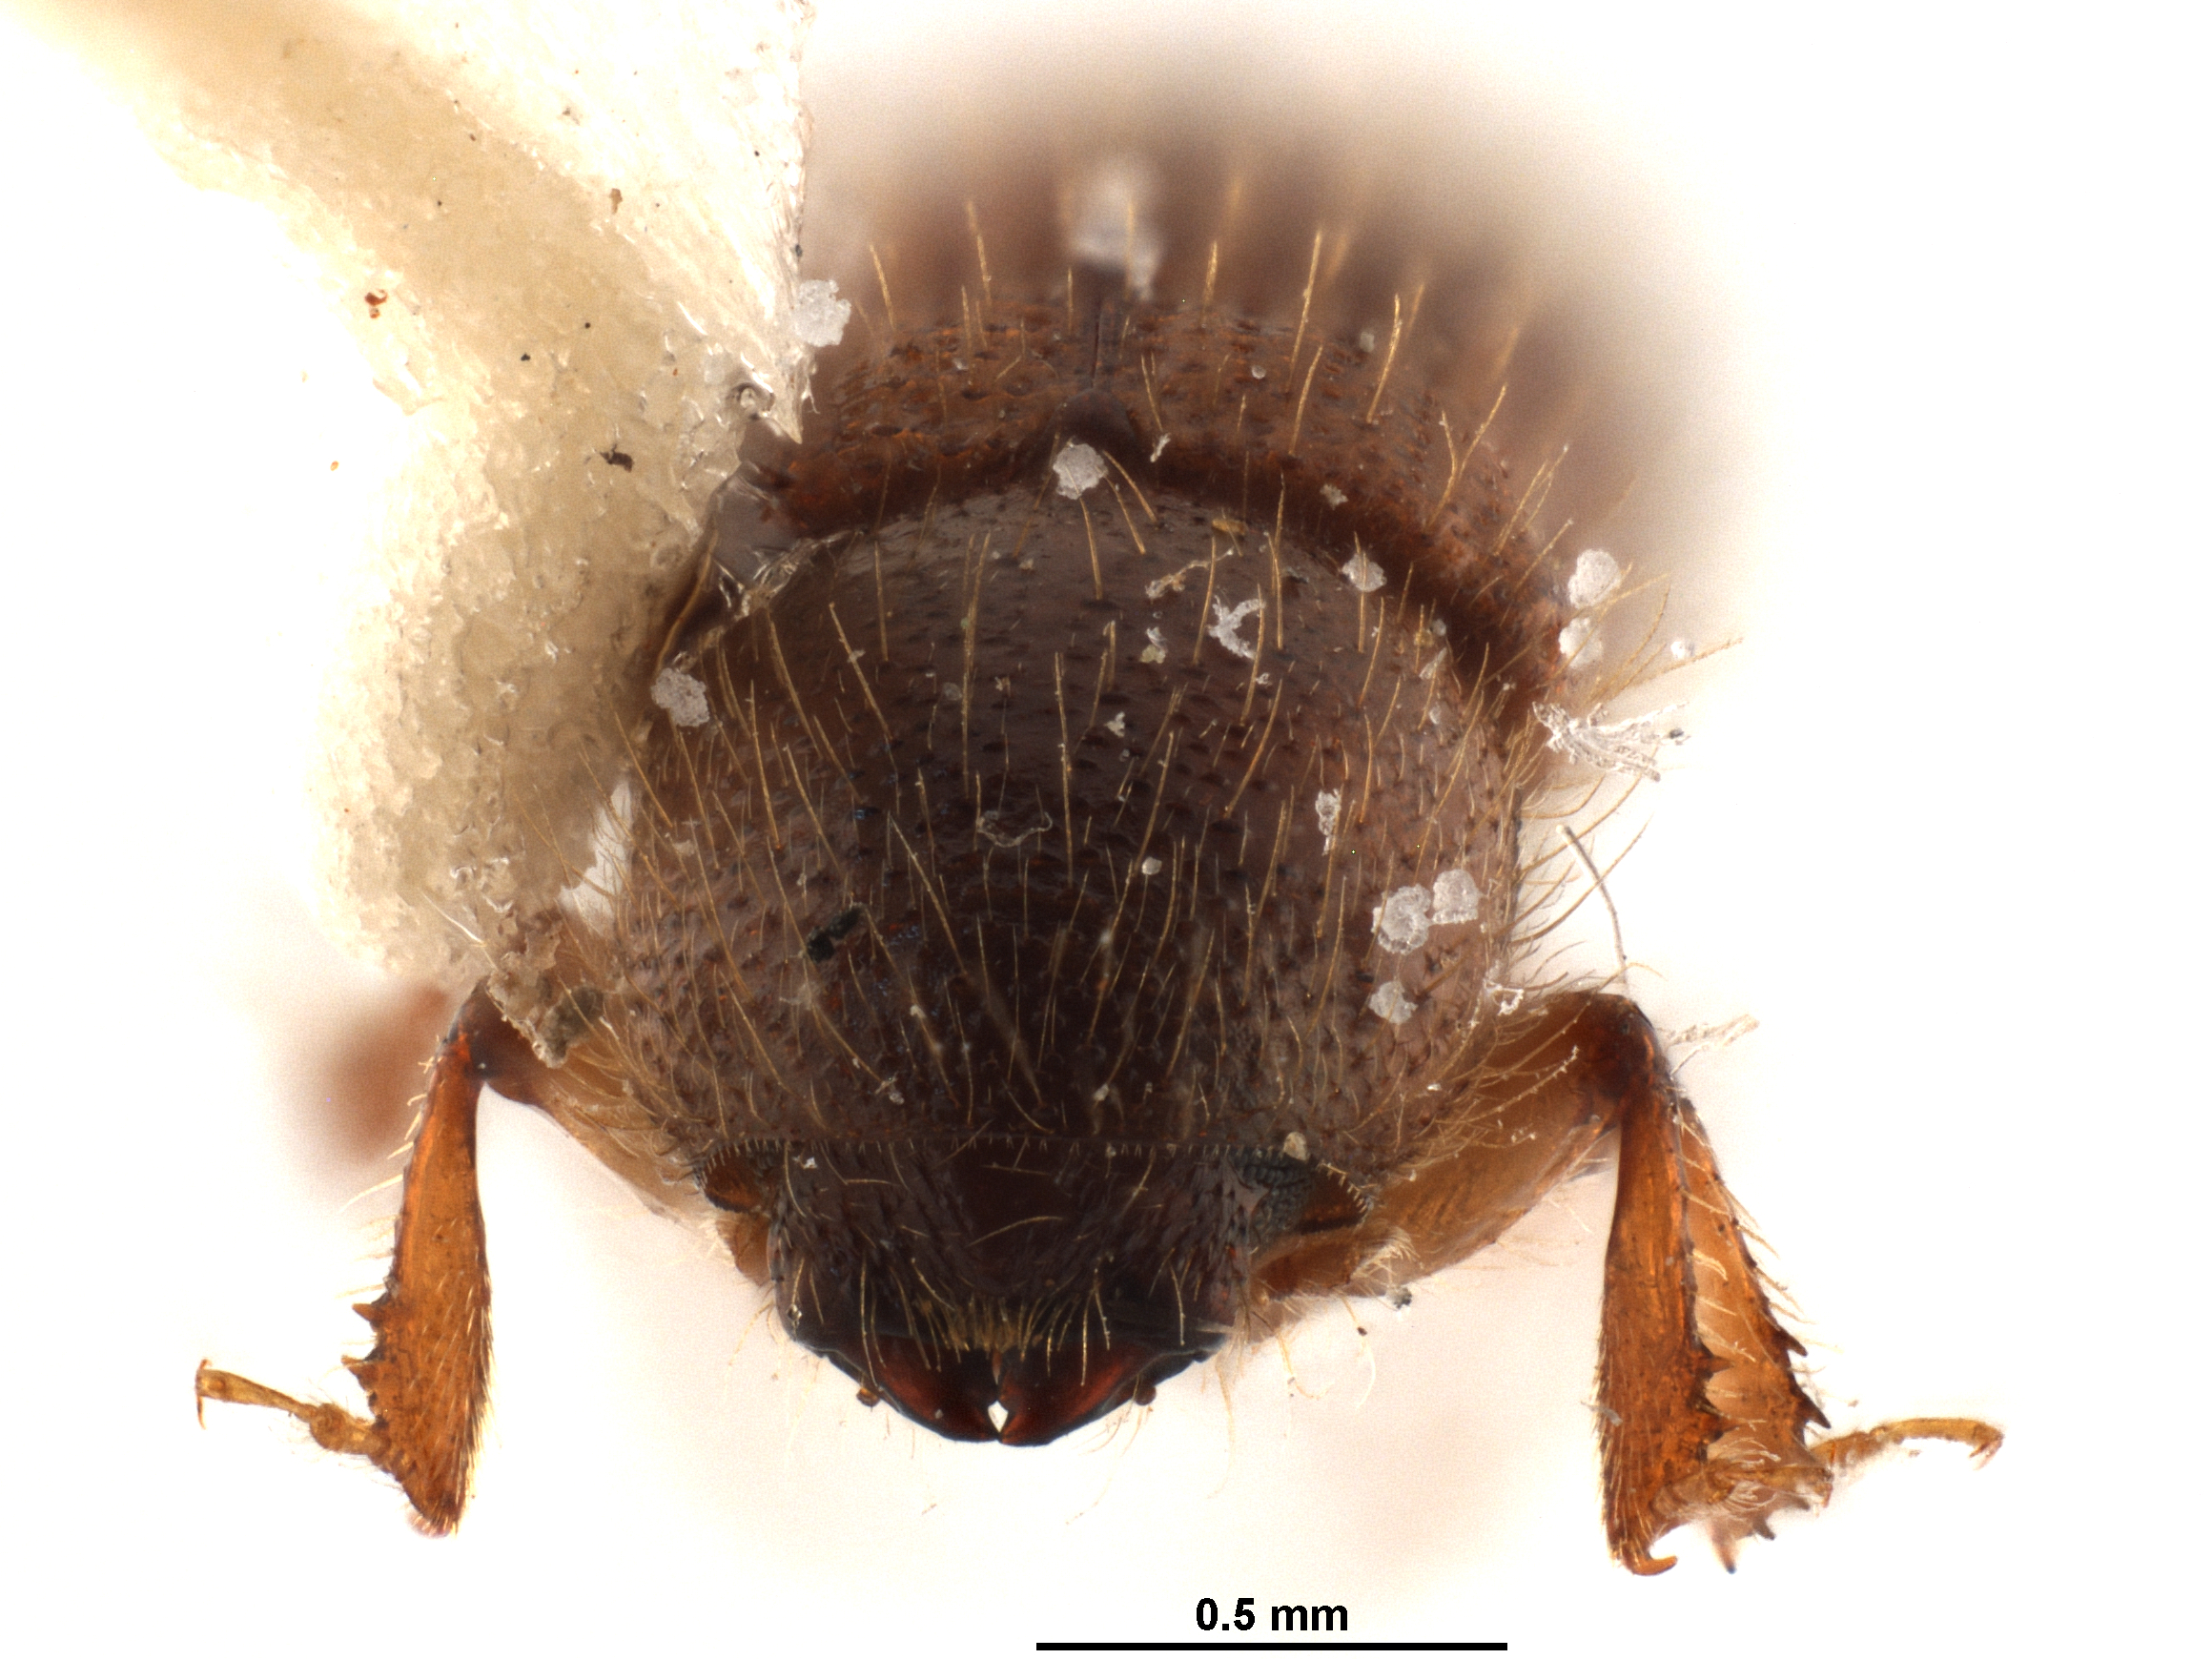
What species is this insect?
Coccotrypes rhizophorae
